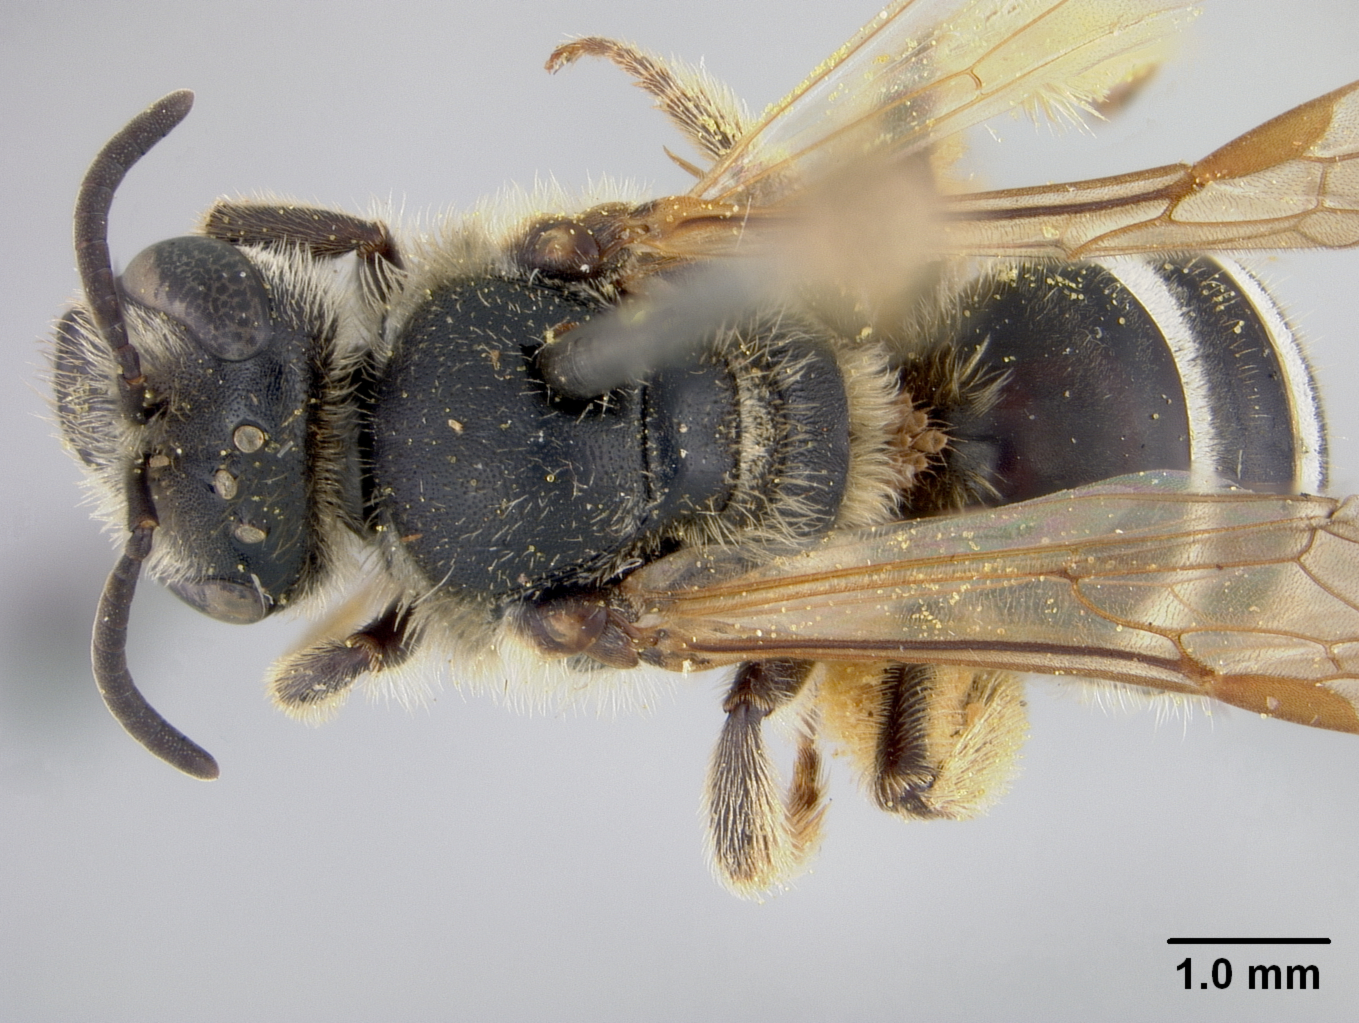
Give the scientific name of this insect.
Lasioglossum paraforbesii
